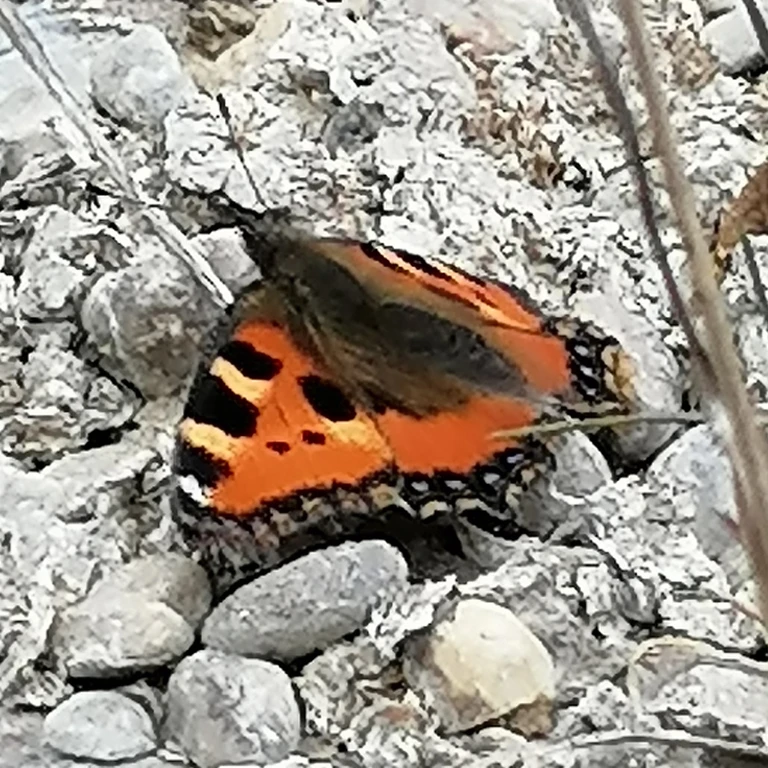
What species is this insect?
Aglais urticae
